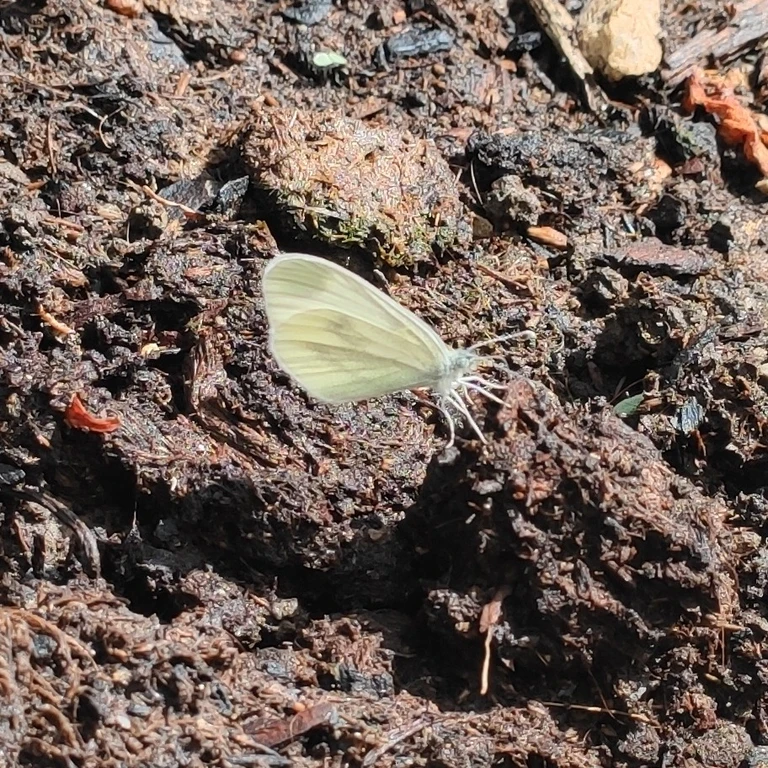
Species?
Leptidea sinapis/juvernica
